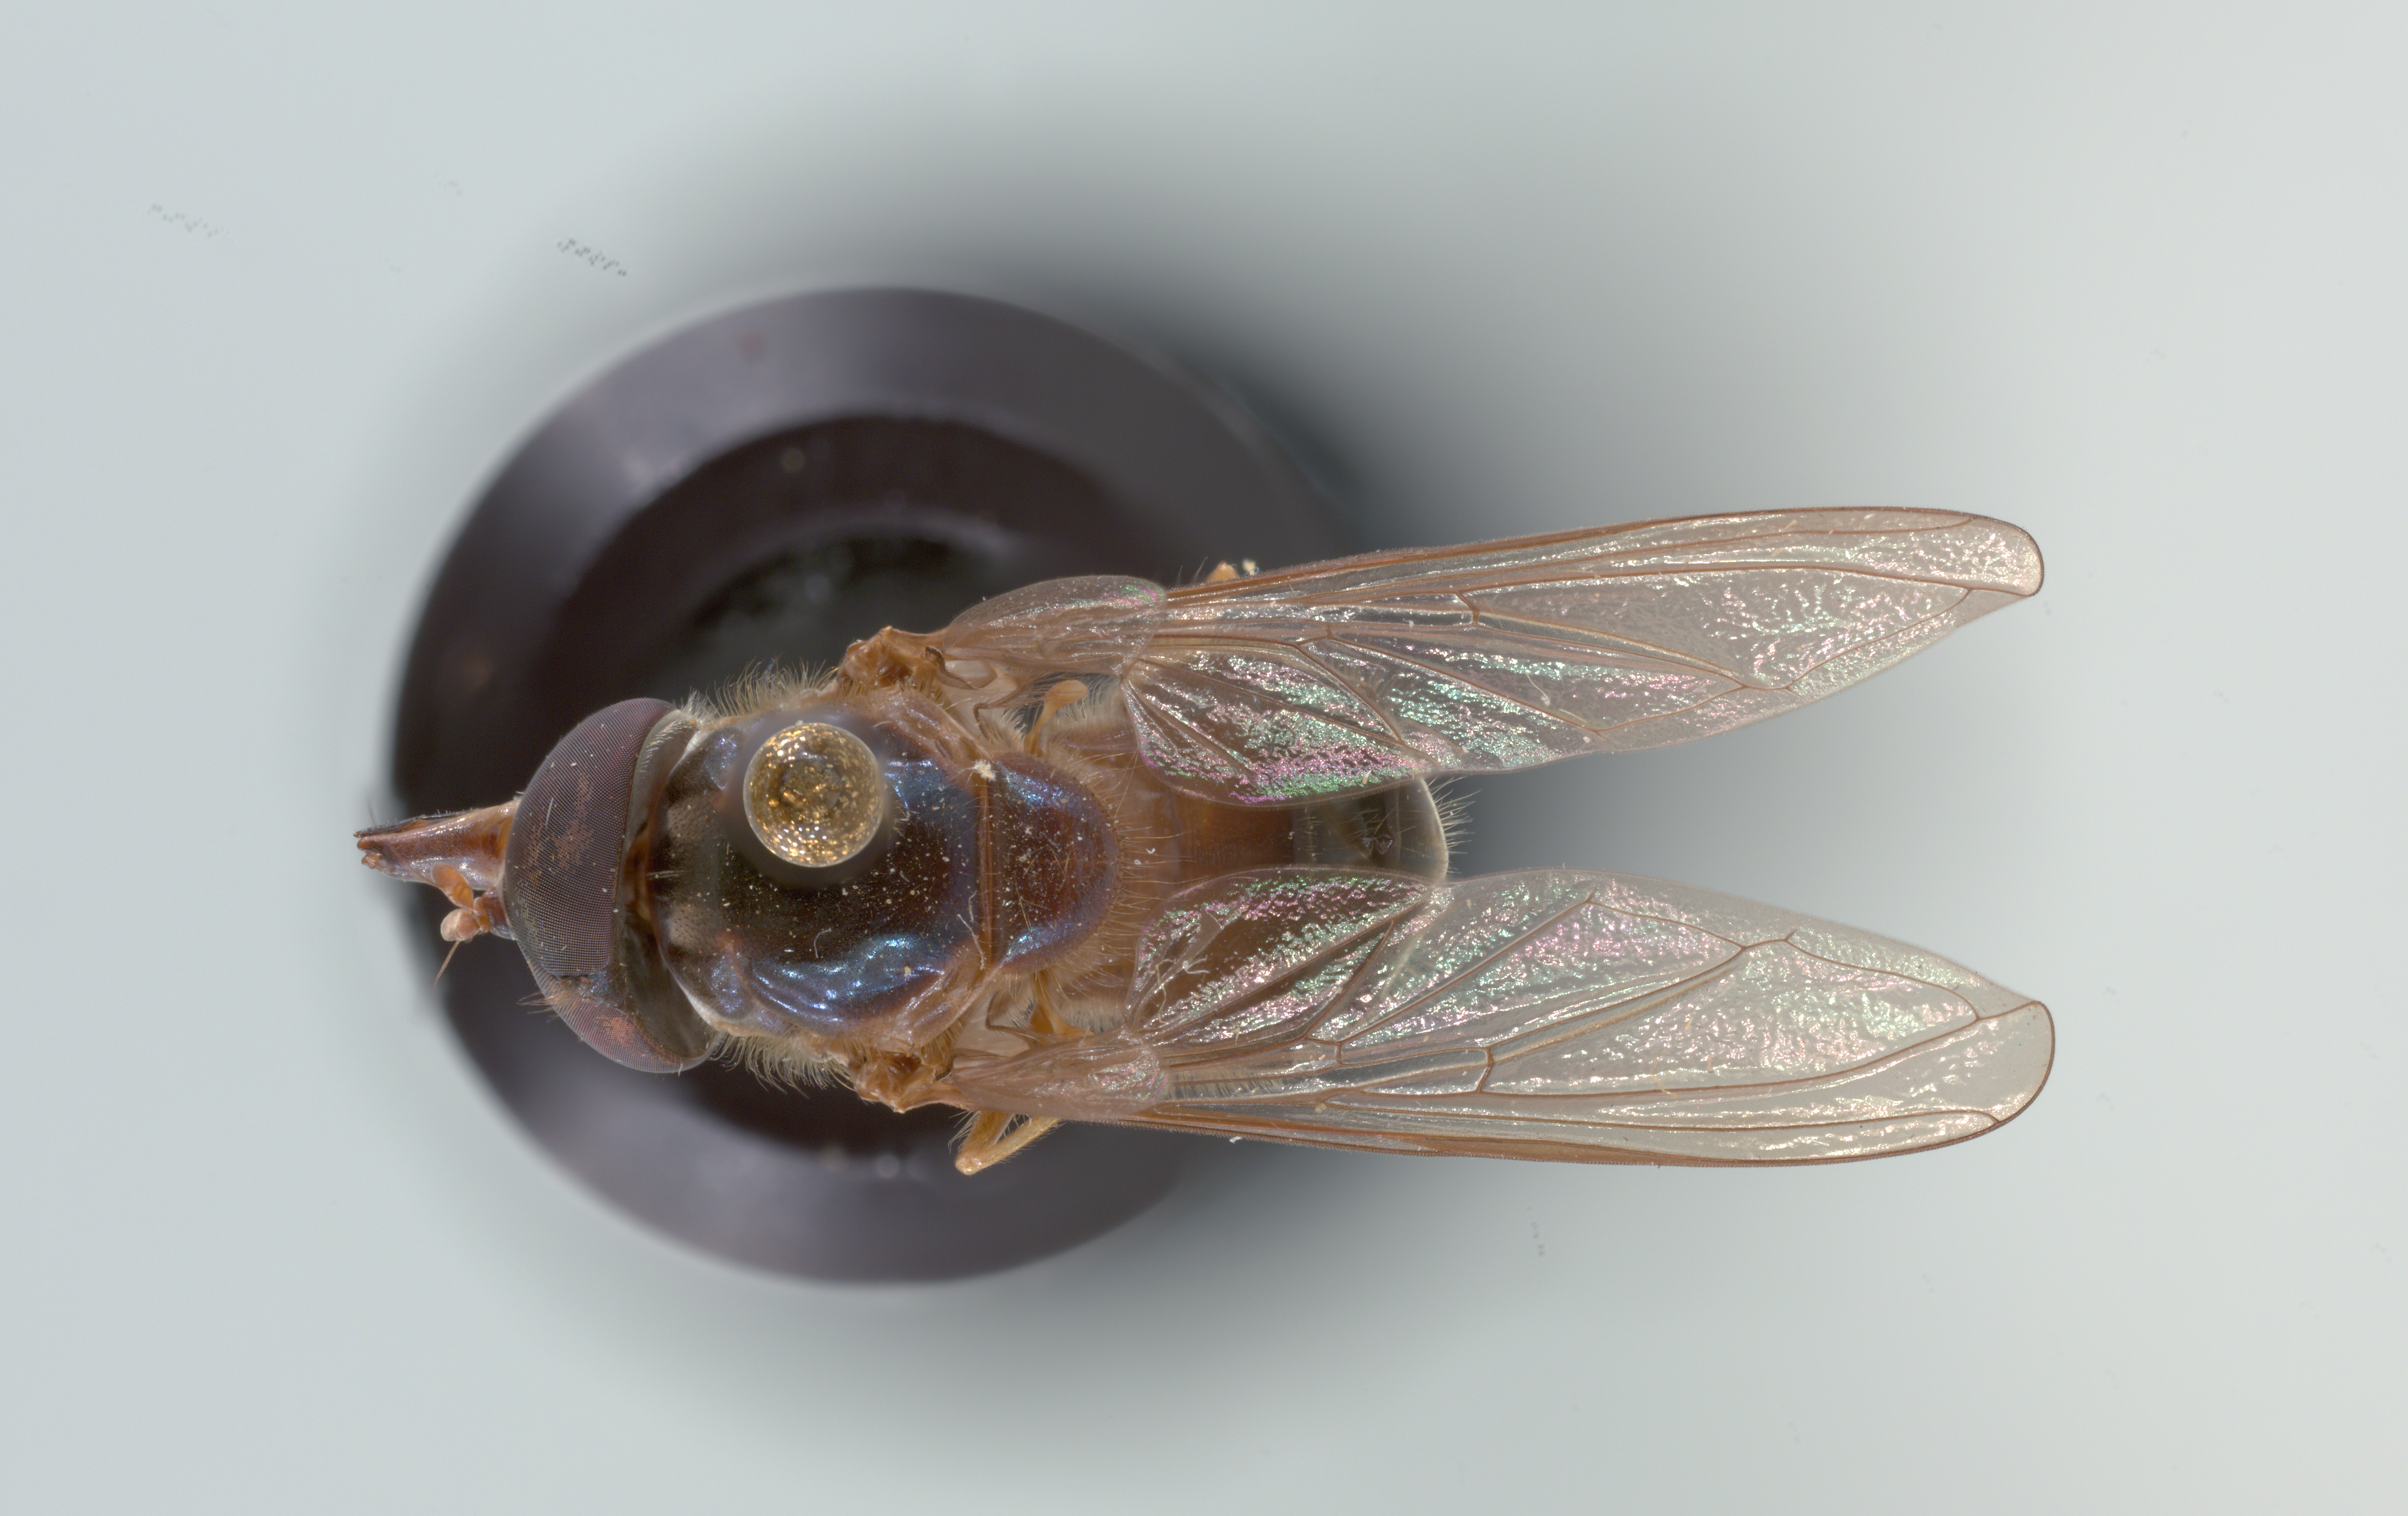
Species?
Rhingia fuscipes
